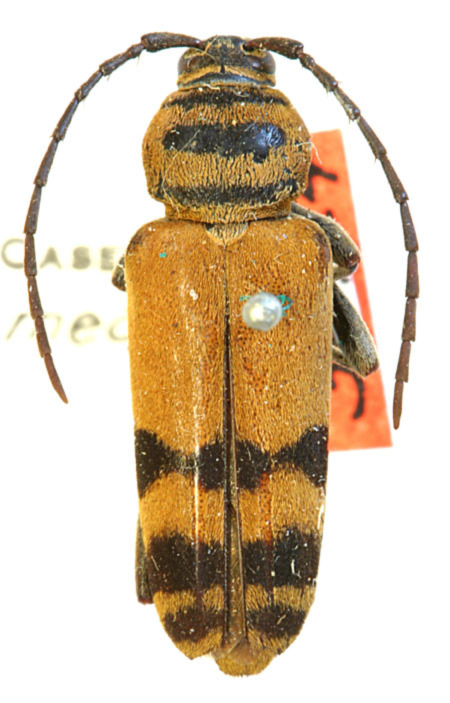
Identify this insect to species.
Cyllene chara
